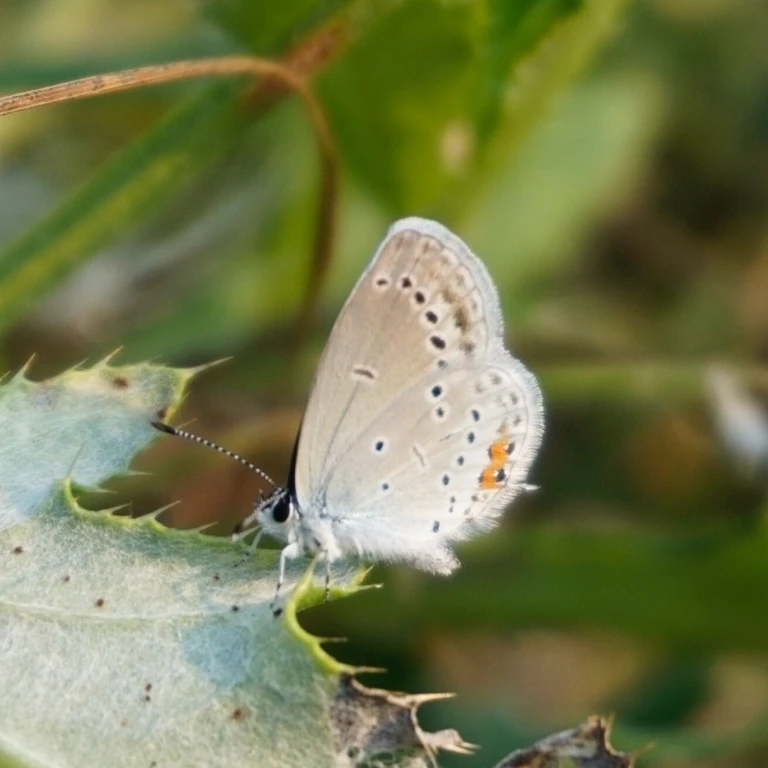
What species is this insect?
Cupido argiades (also Elkalyce argiades)
